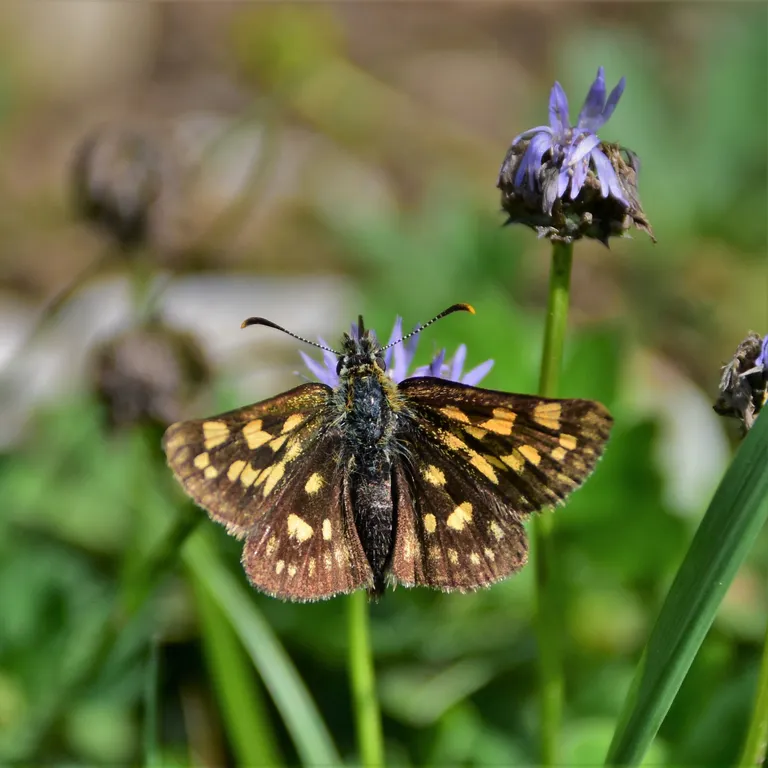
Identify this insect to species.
Carterocephalus palaemon
